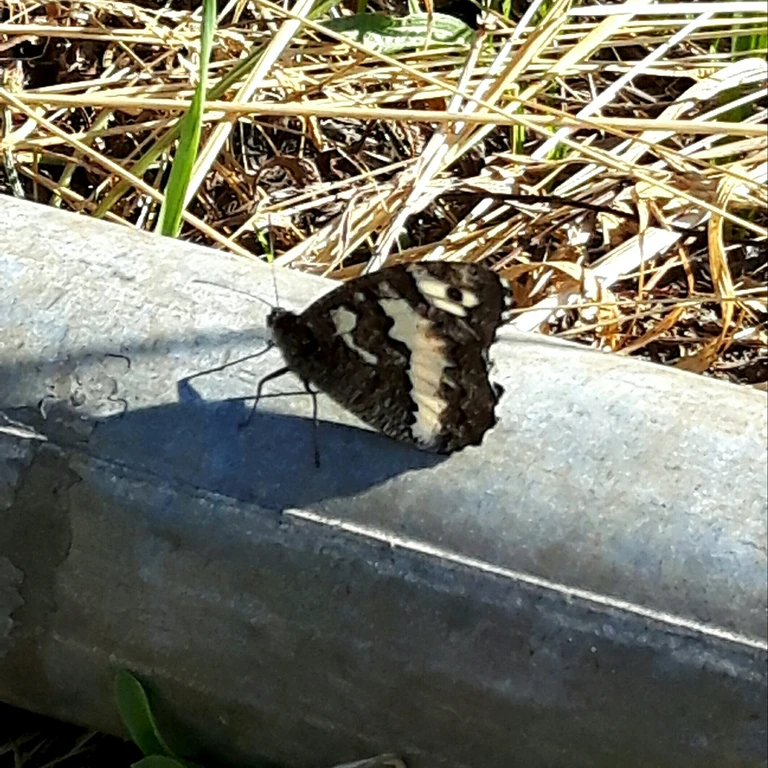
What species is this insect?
Brintesia circe
